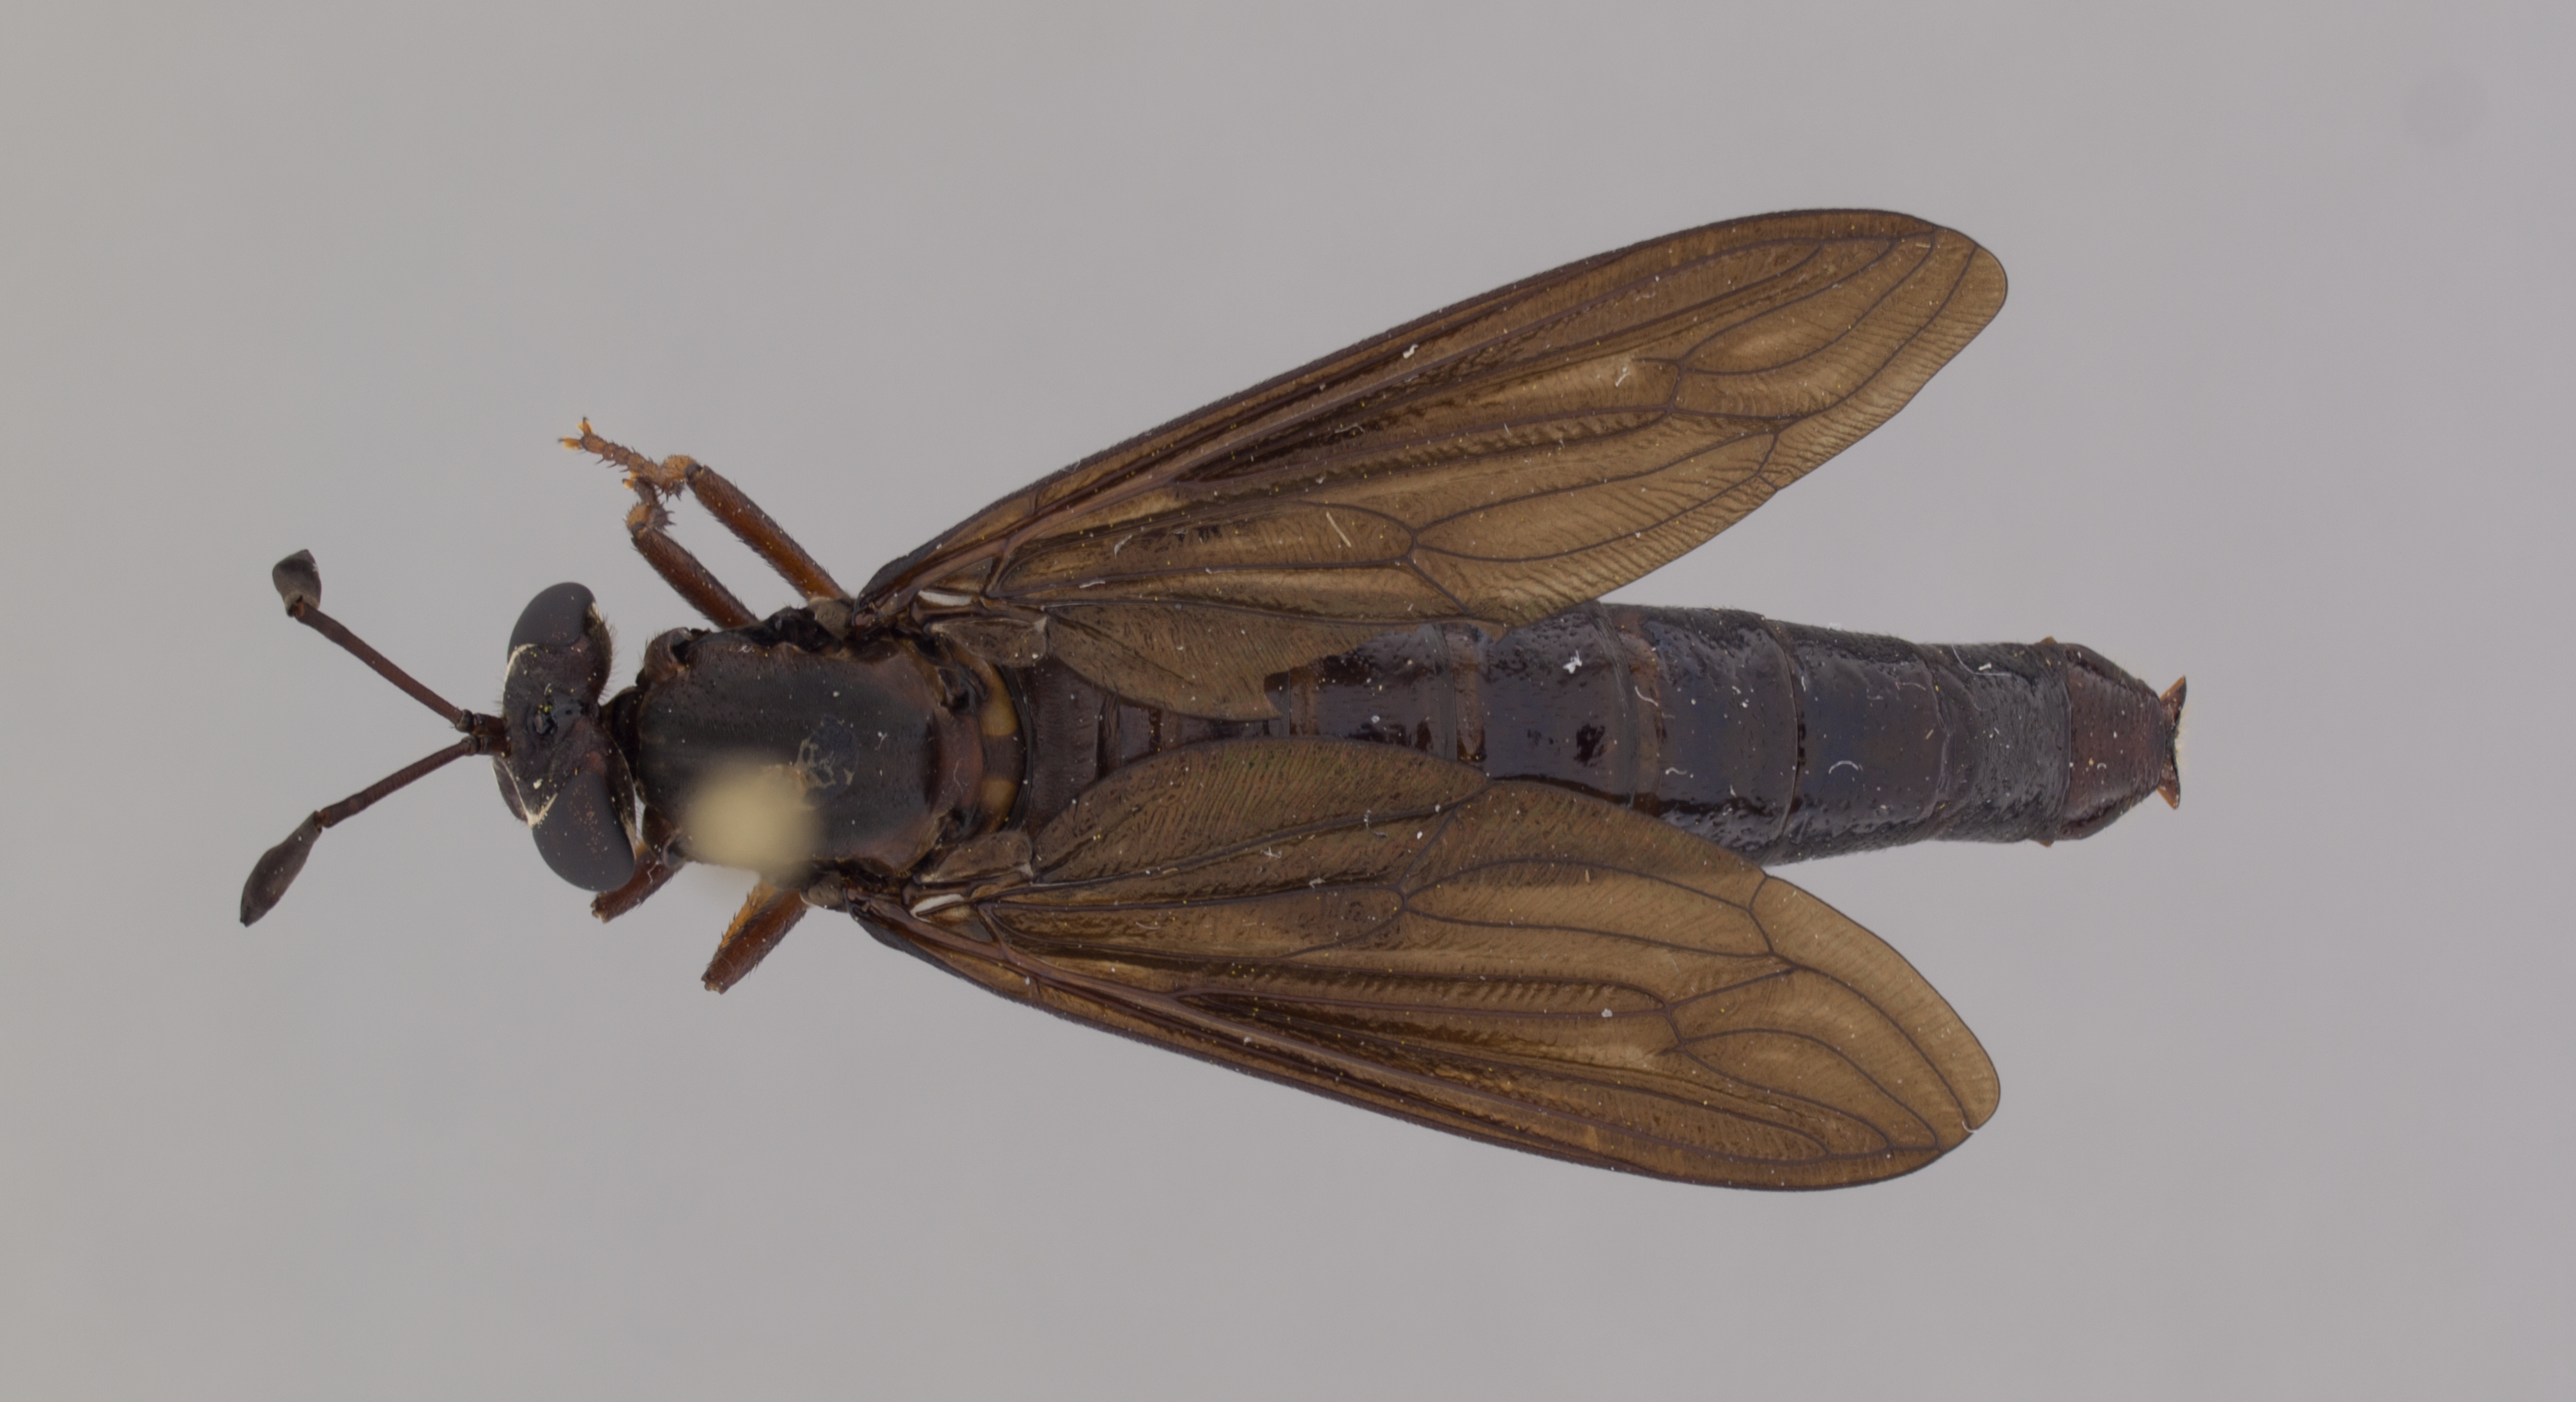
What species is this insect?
Phyllomydas quercus
